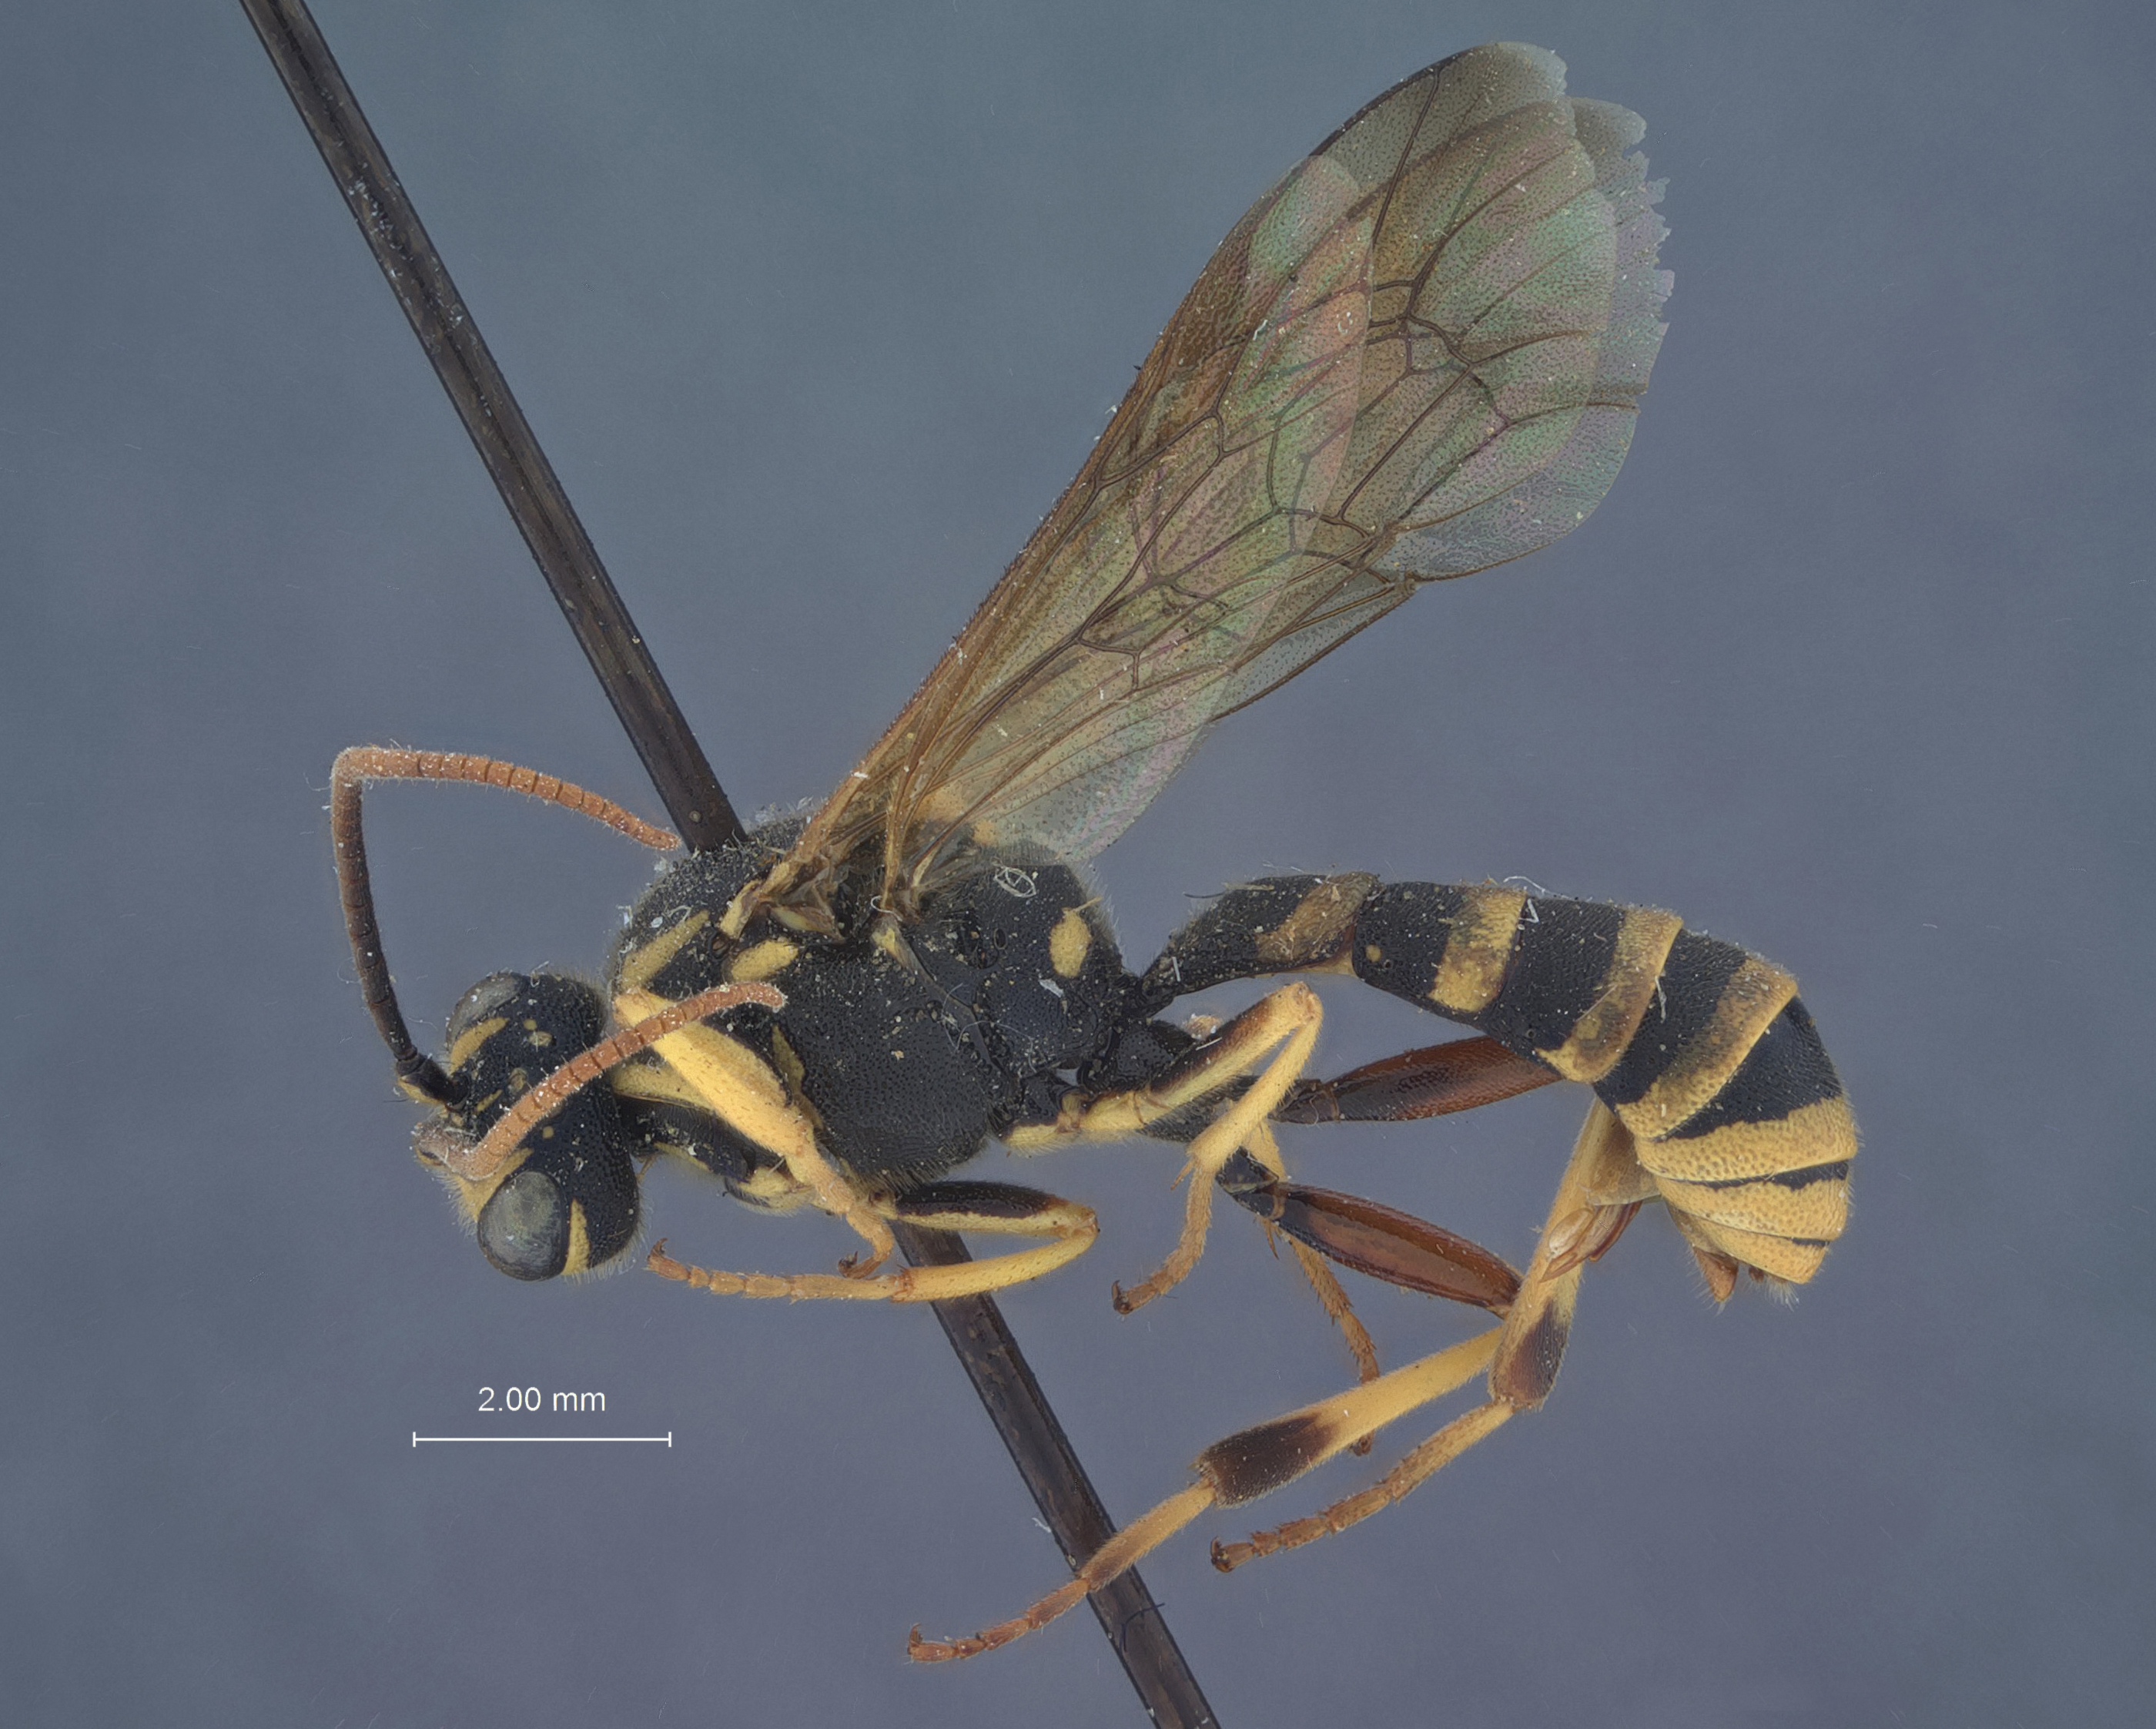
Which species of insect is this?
Exenterus lophyri
